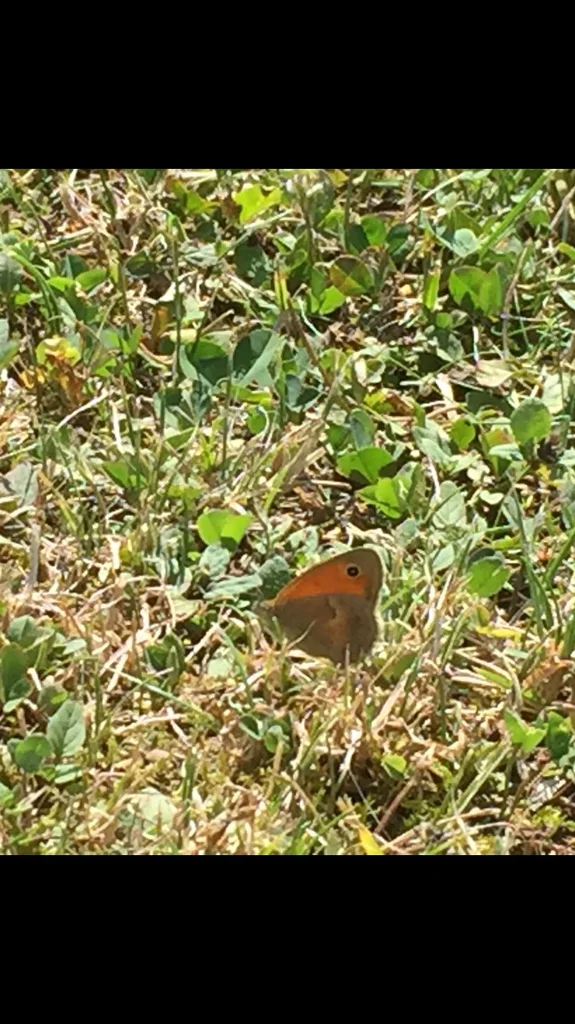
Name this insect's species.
Coenonympha pamphilus
